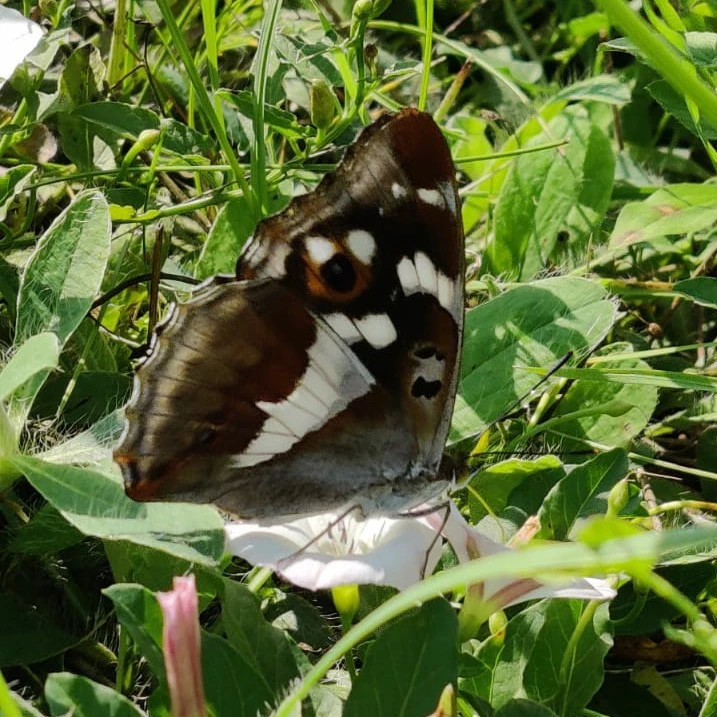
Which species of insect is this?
Apatura iris
